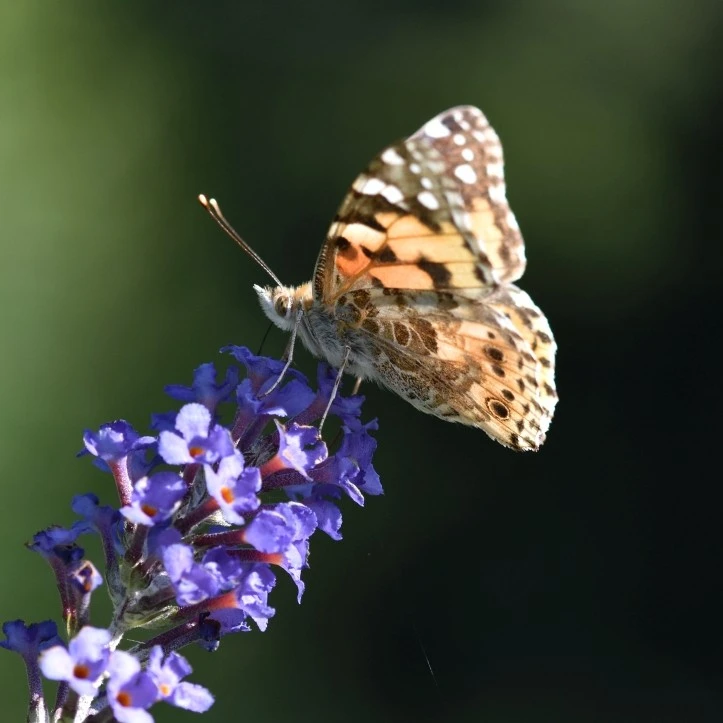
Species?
Vanessa cardui
